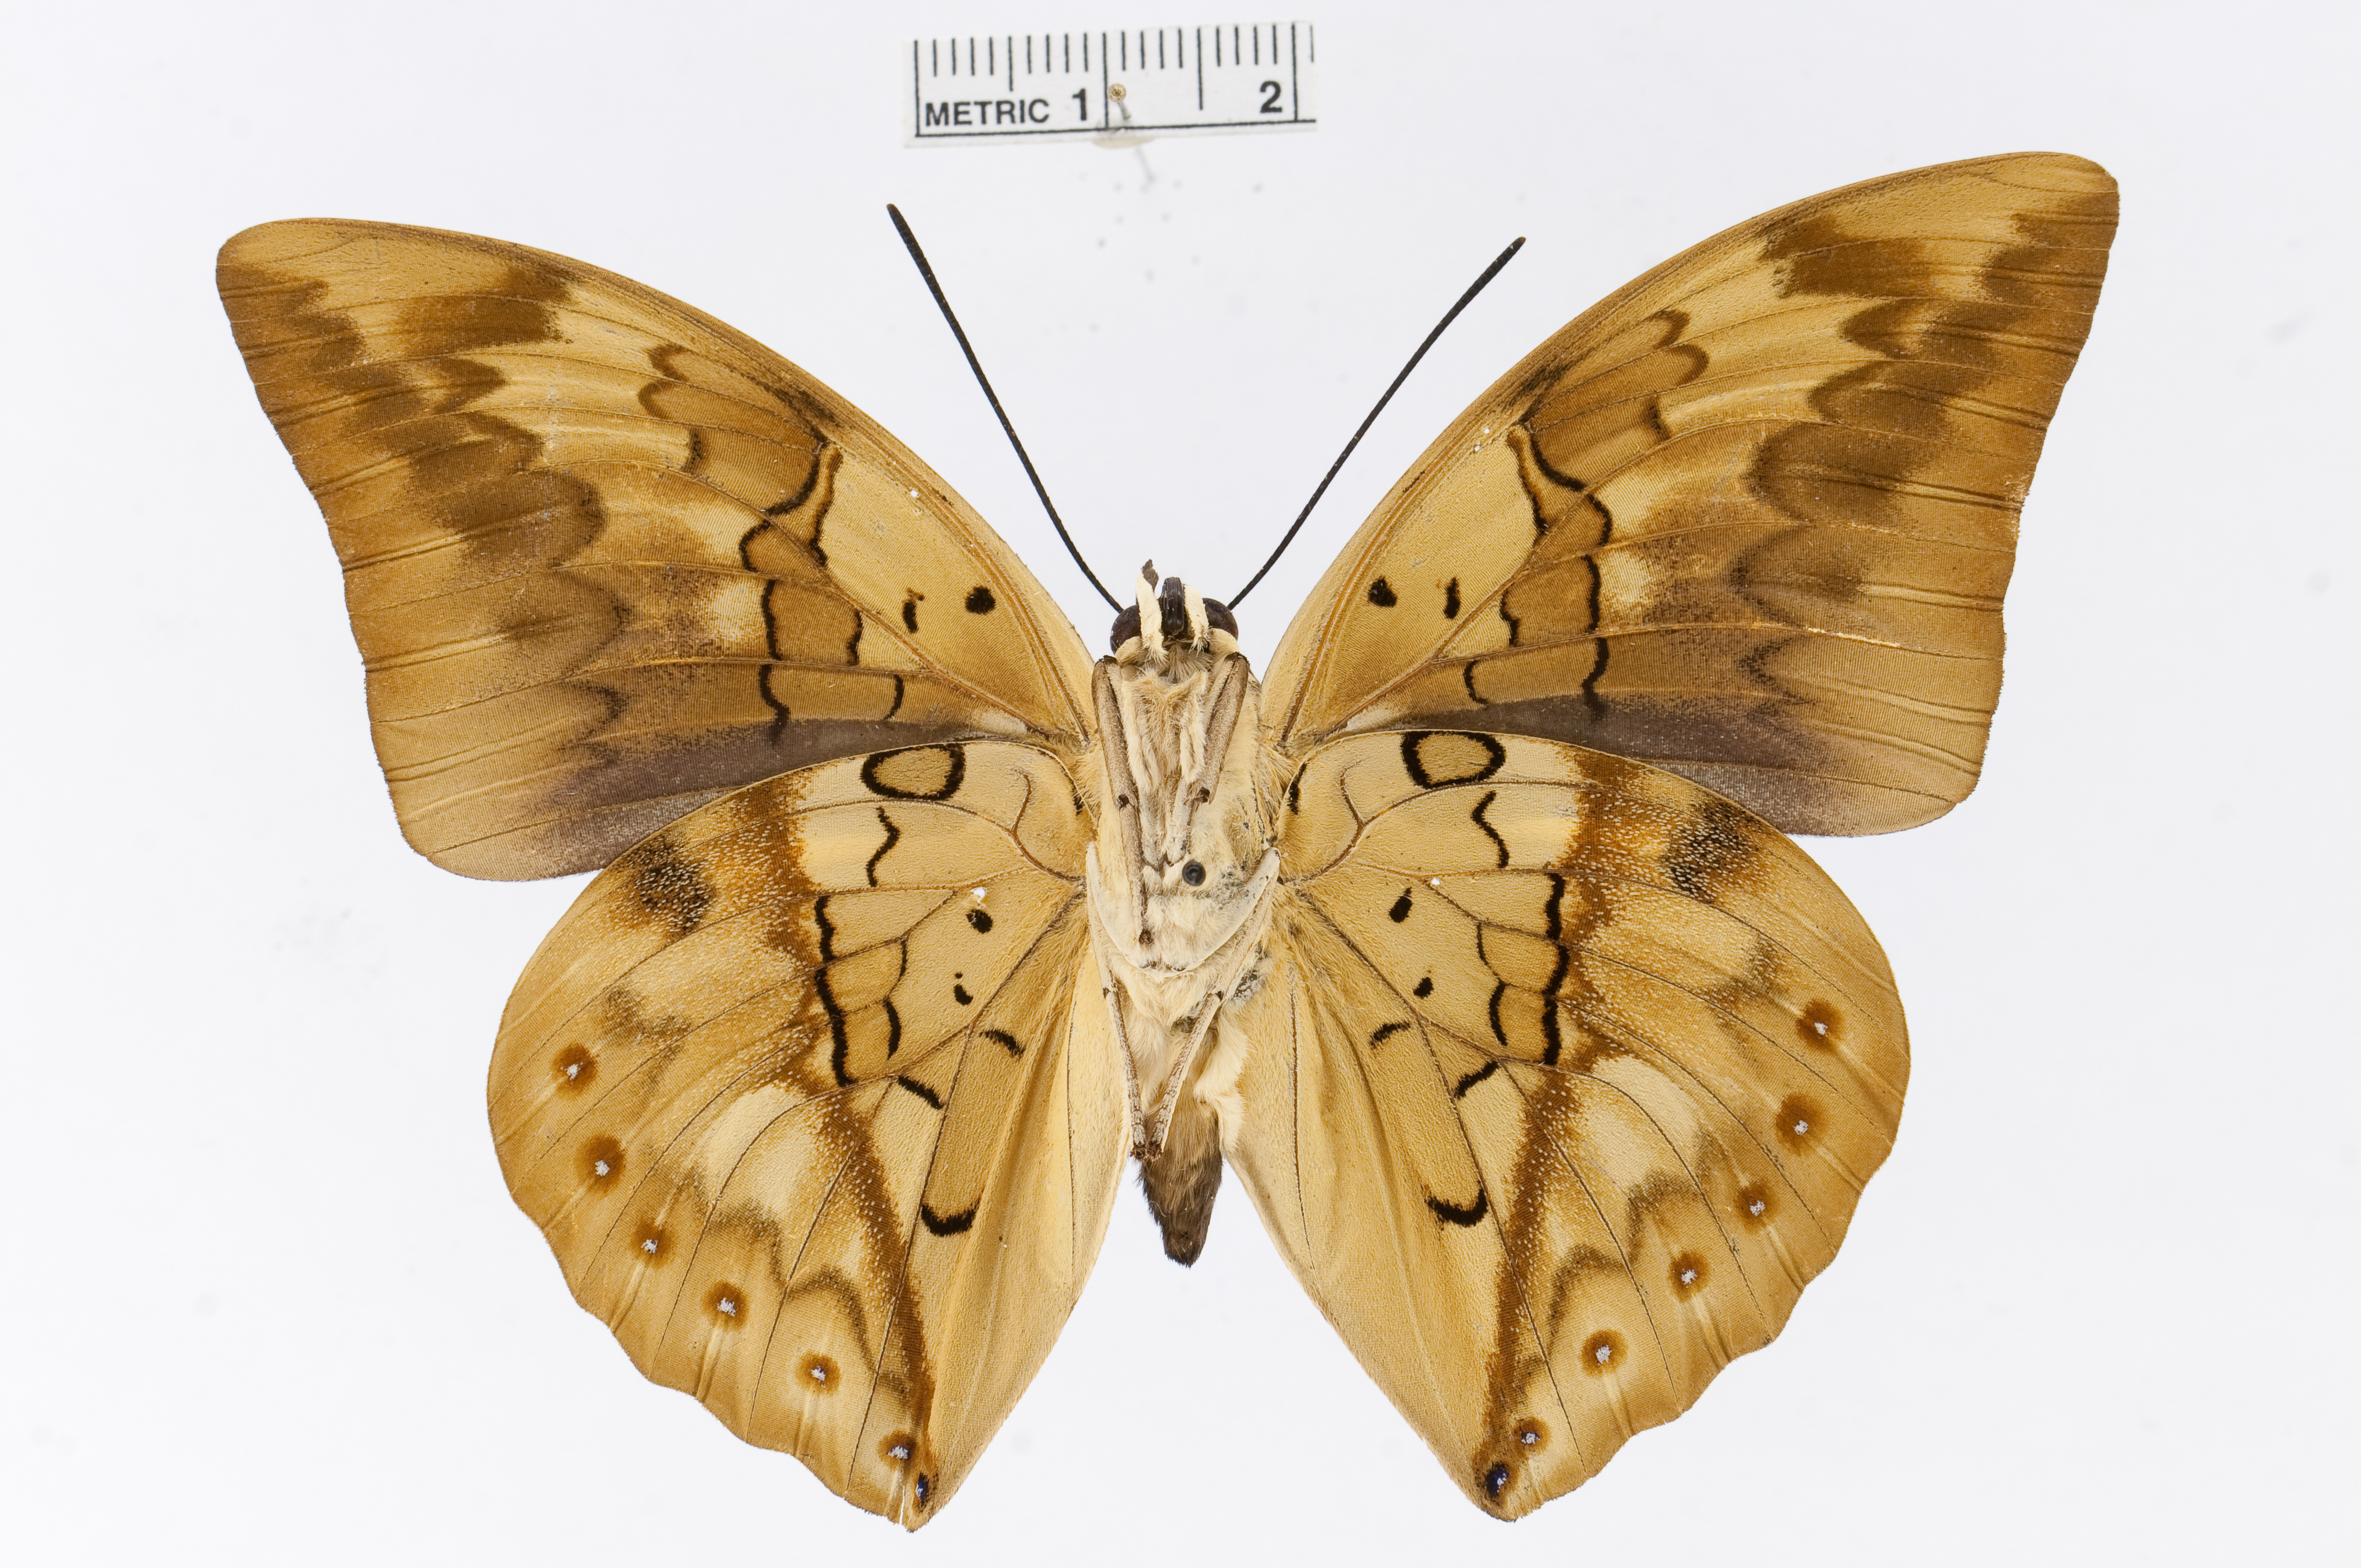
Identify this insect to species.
Archaeoprepona licomedes
